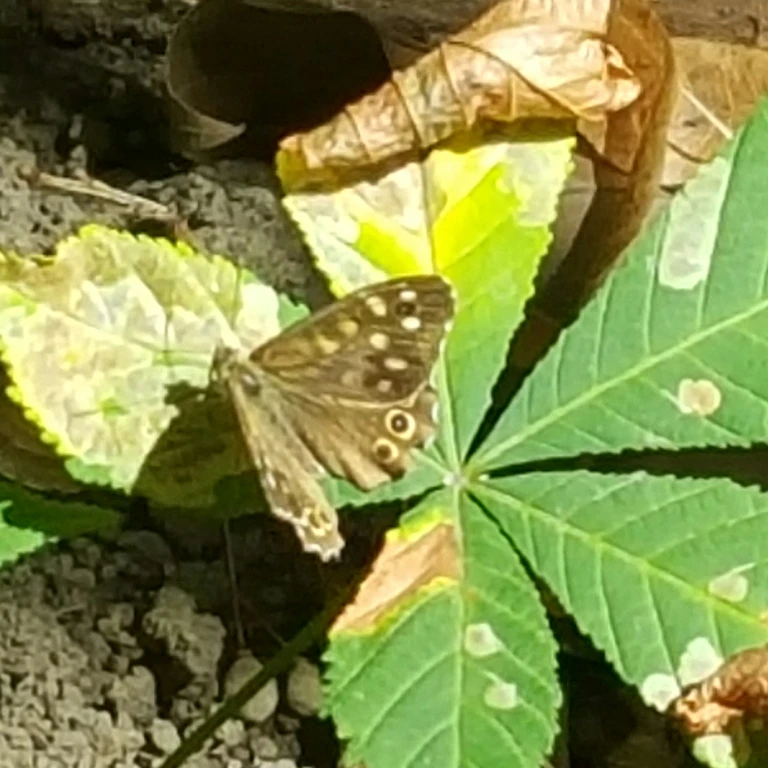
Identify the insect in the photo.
Pararge aegeria
